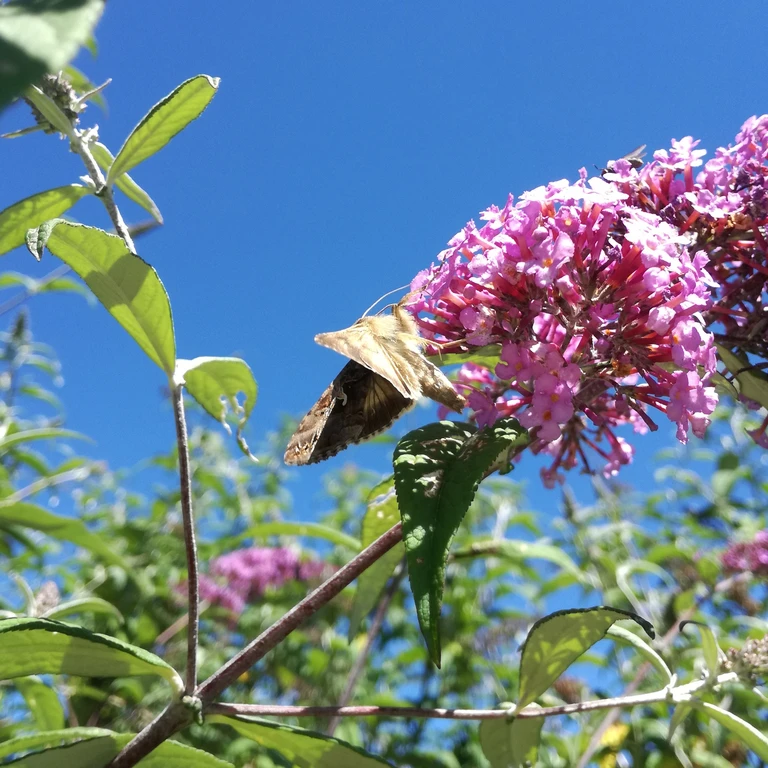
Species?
Autographa gamma
